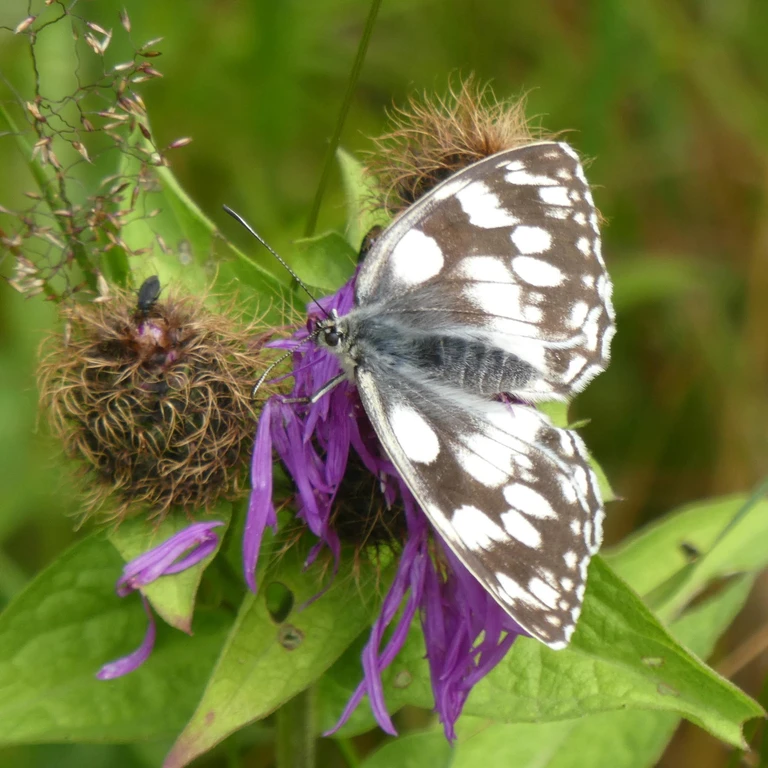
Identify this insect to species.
Melanargia galathea
